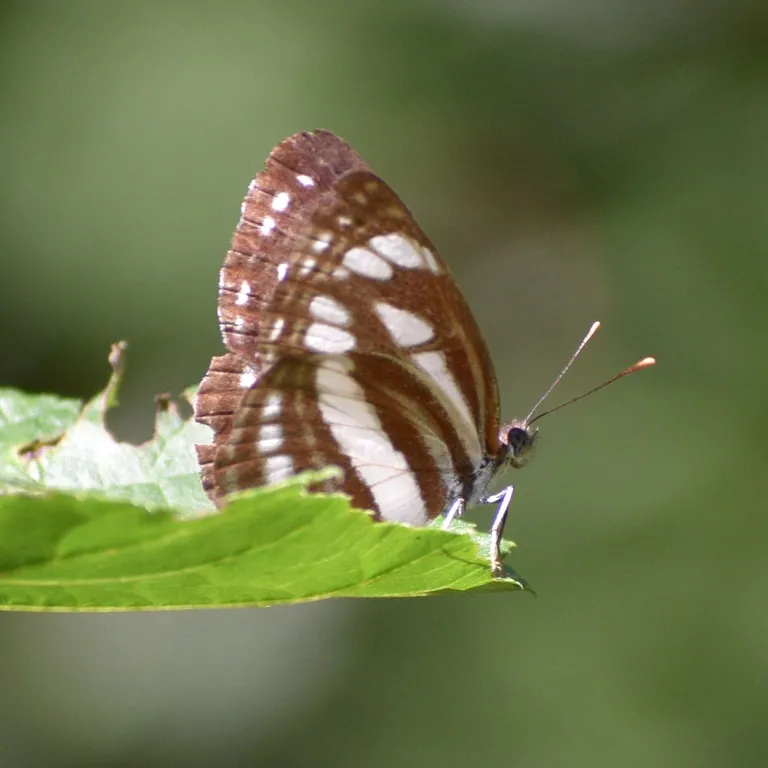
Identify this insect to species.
Neptis sappho
